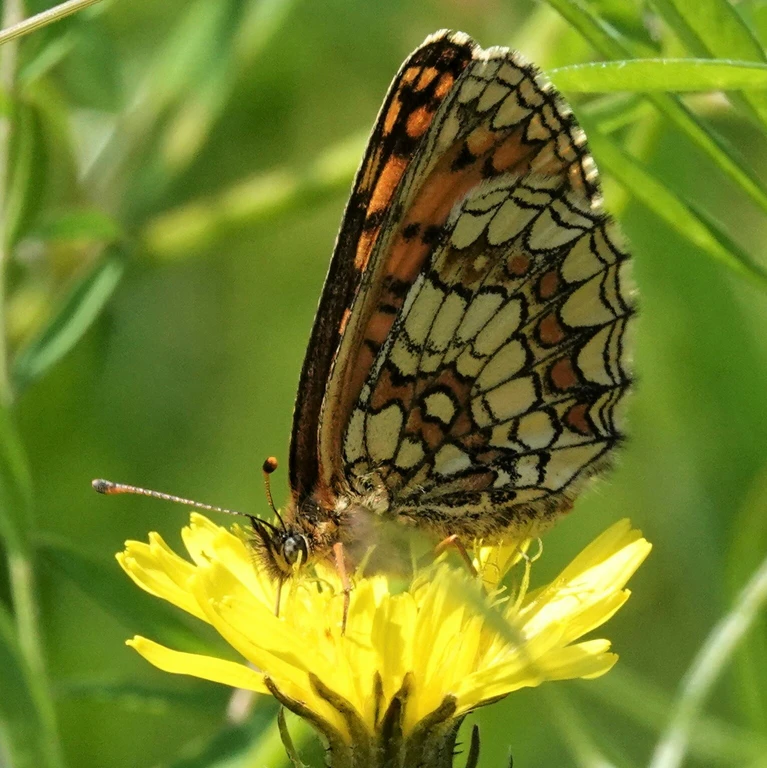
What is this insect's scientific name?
Melitaea athalia
